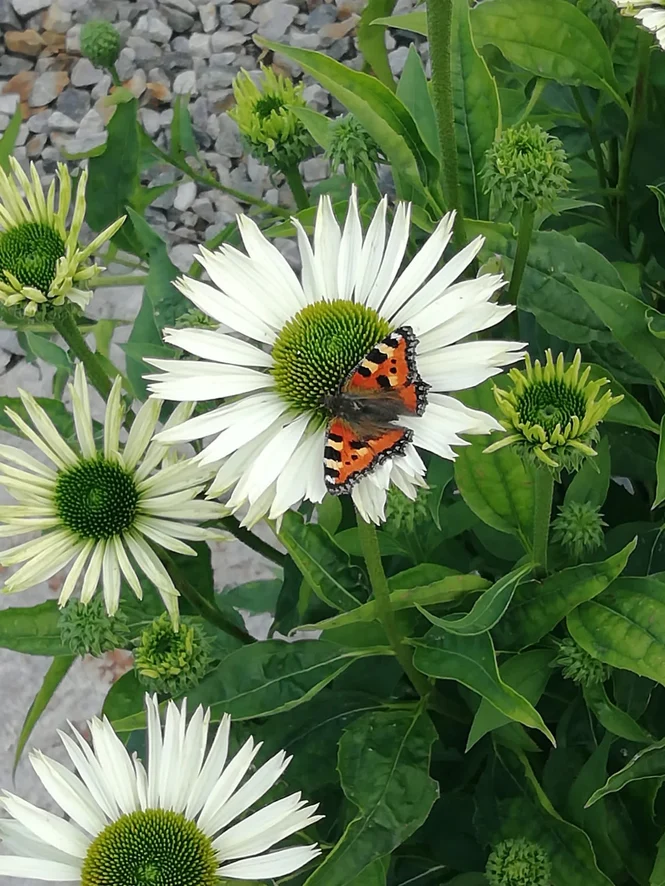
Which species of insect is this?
Aglais urticae
